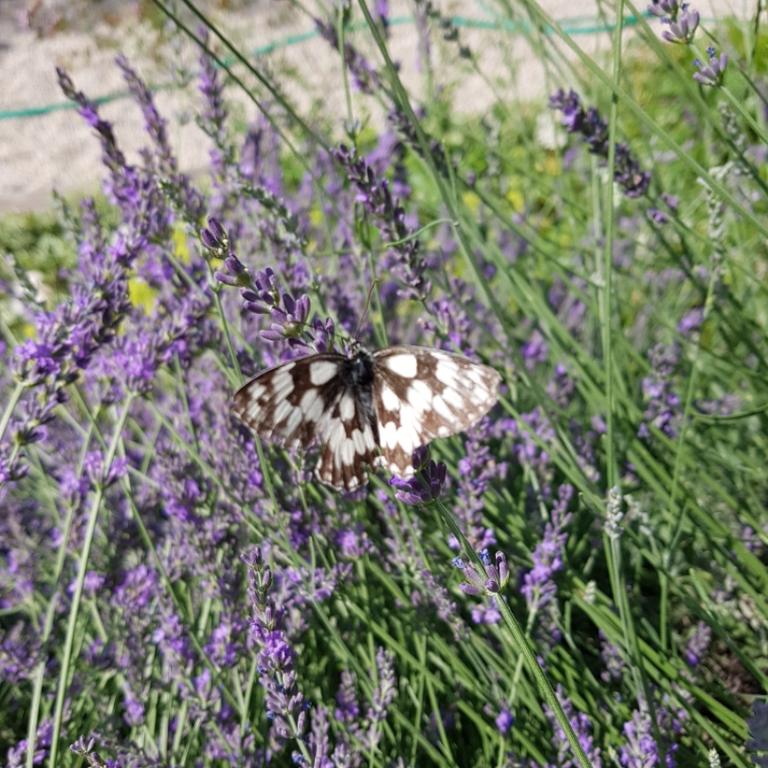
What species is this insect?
Melanargia galathea
